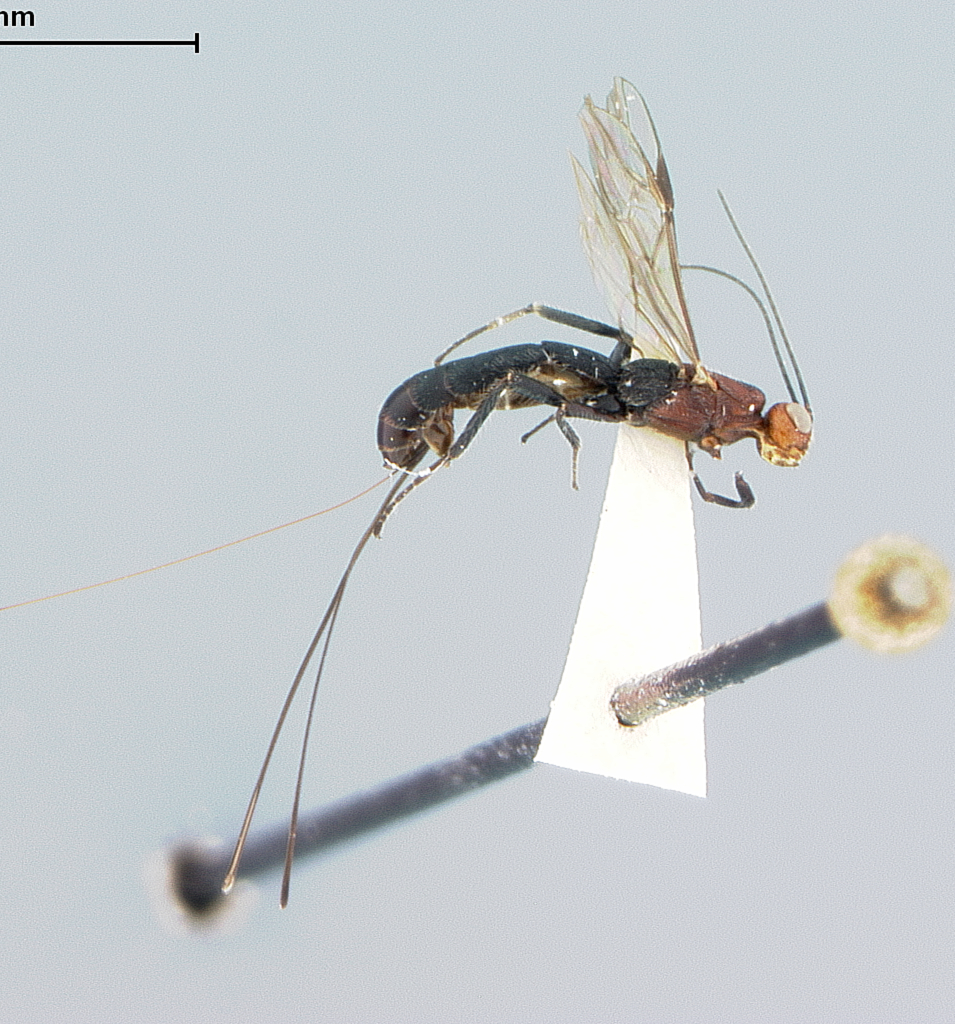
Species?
Doryctinus marshi
